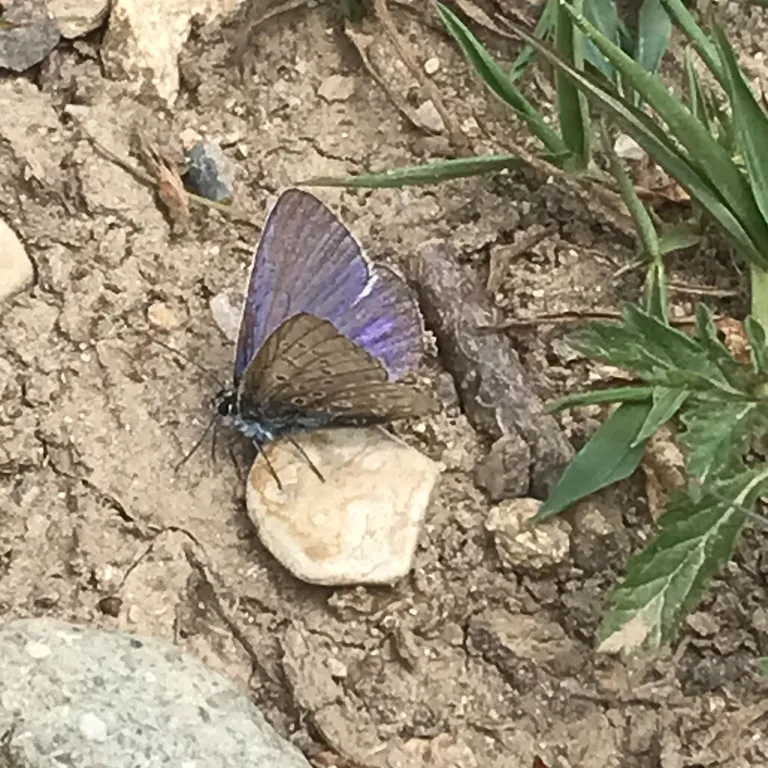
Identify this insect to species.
Polyommatus icarus
